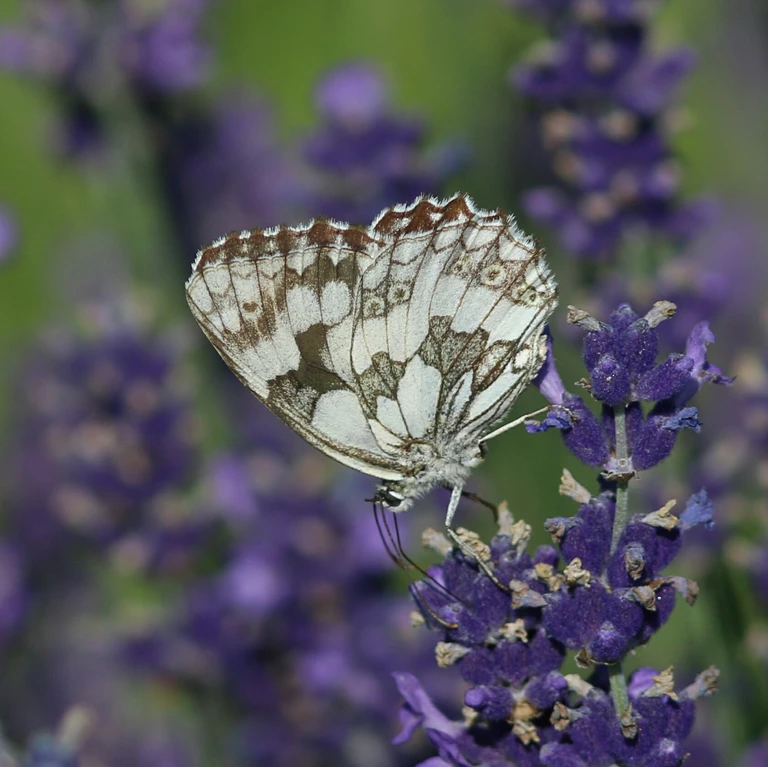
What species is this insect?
Melanargia galathea
